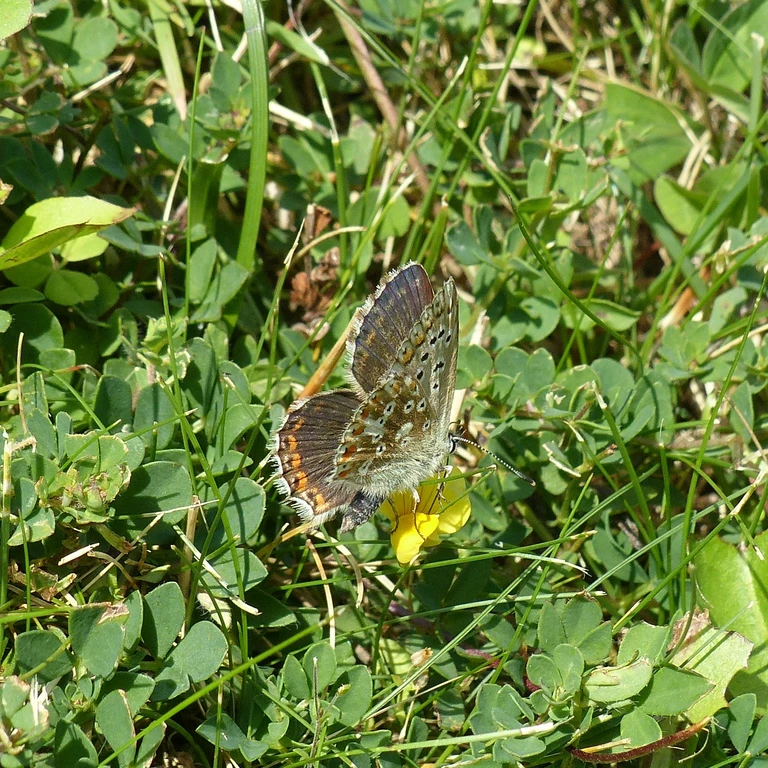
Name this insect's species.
Lysandra coridon
